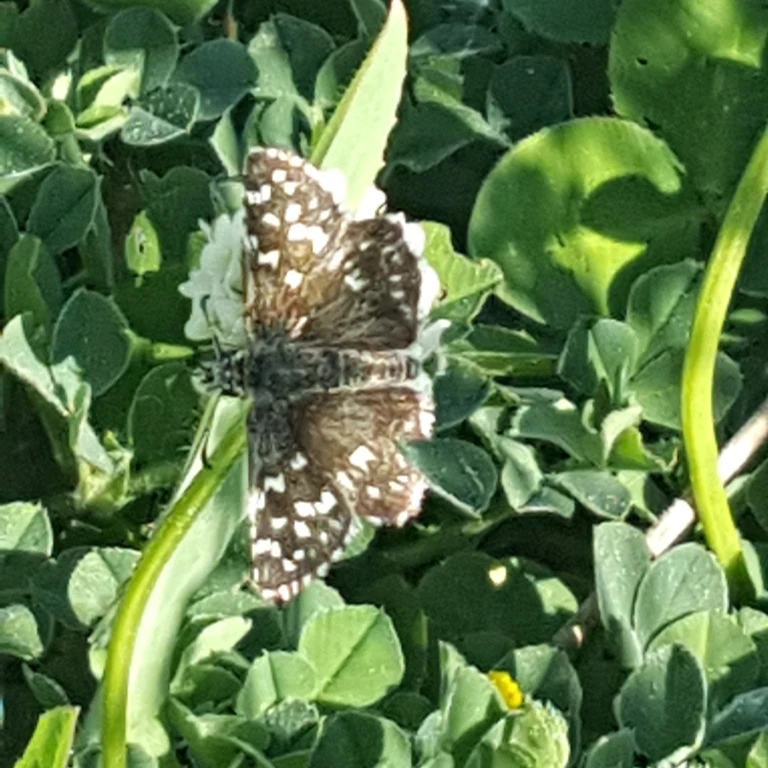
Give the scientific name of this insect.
Pyrgus malvae
